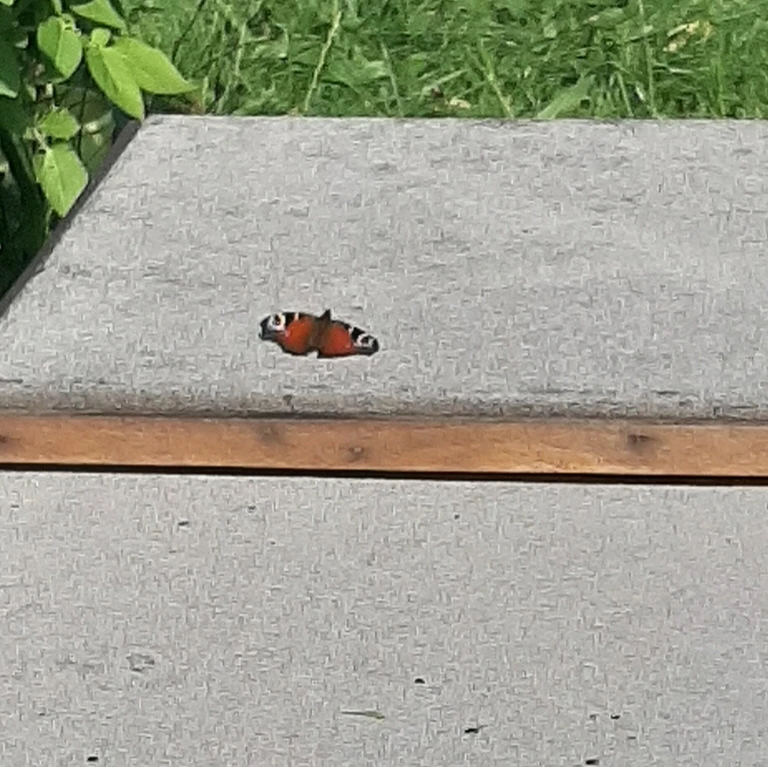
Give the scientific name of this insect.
Aglais io
